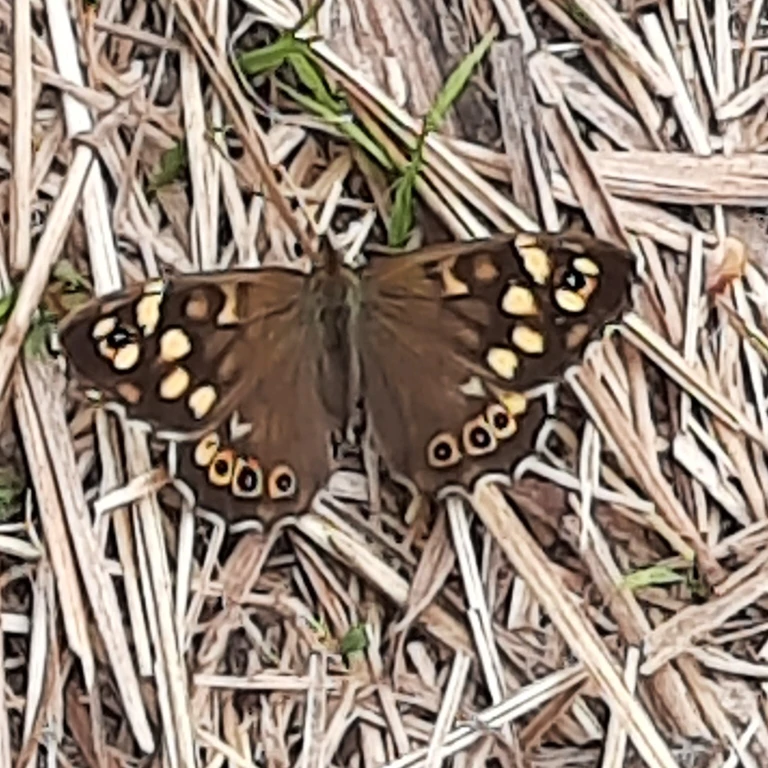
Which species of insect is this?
Pararge aegeria
